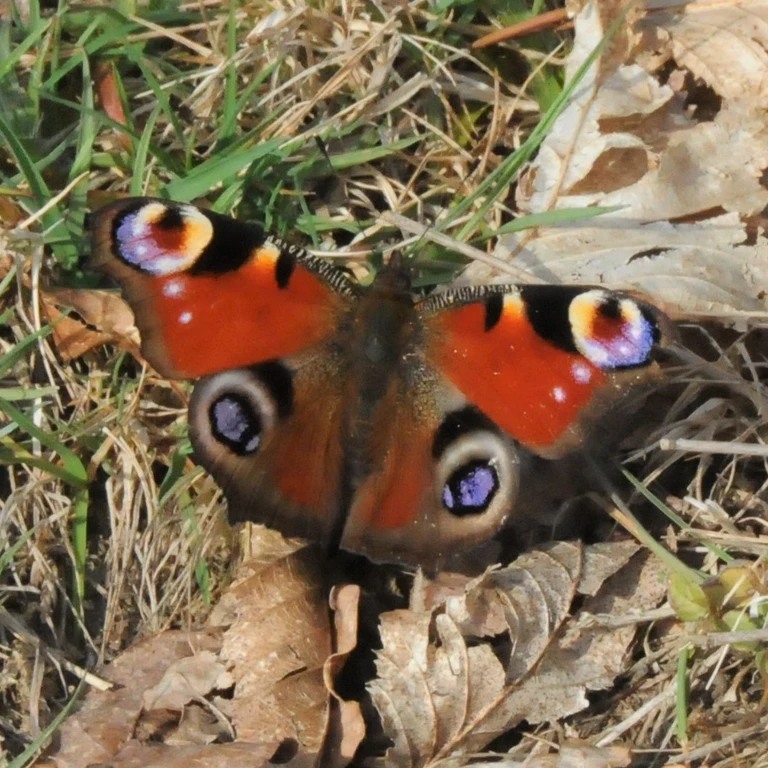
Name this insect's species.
Aglais io
